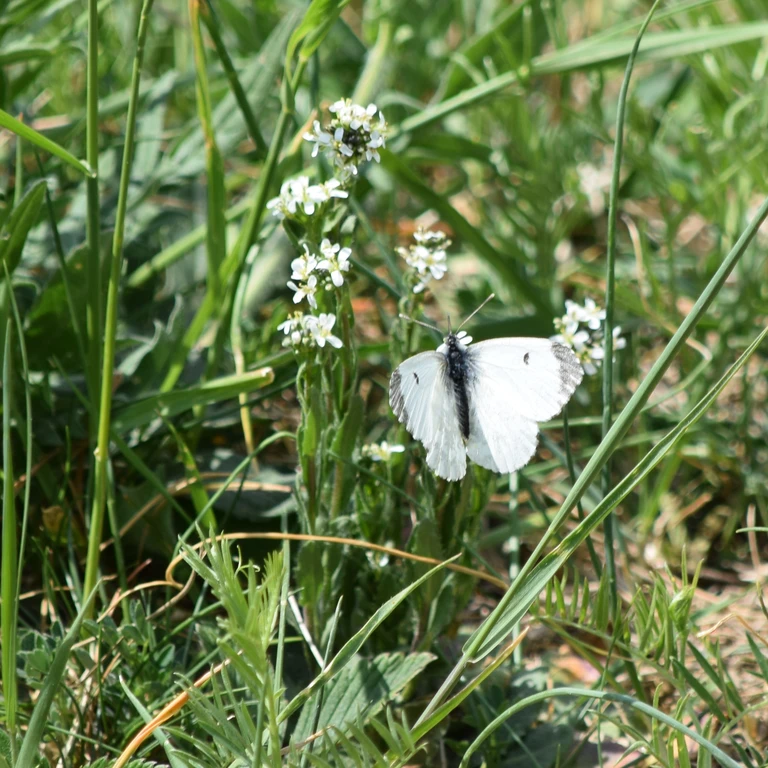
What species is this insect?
Anthocharis cardamines
